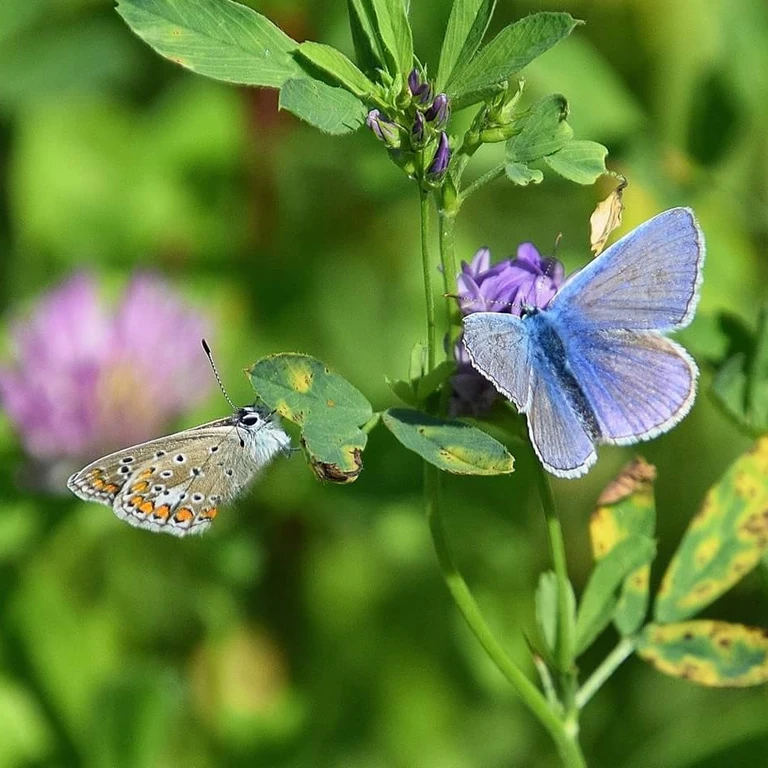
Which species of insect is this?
Polyommatus icarus
